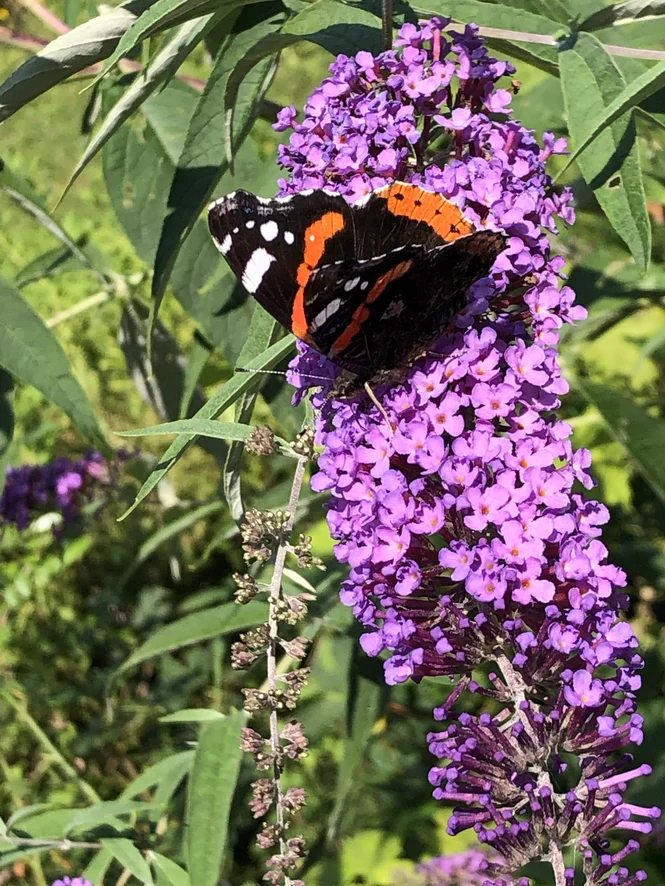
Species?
Vanessa atalanta
